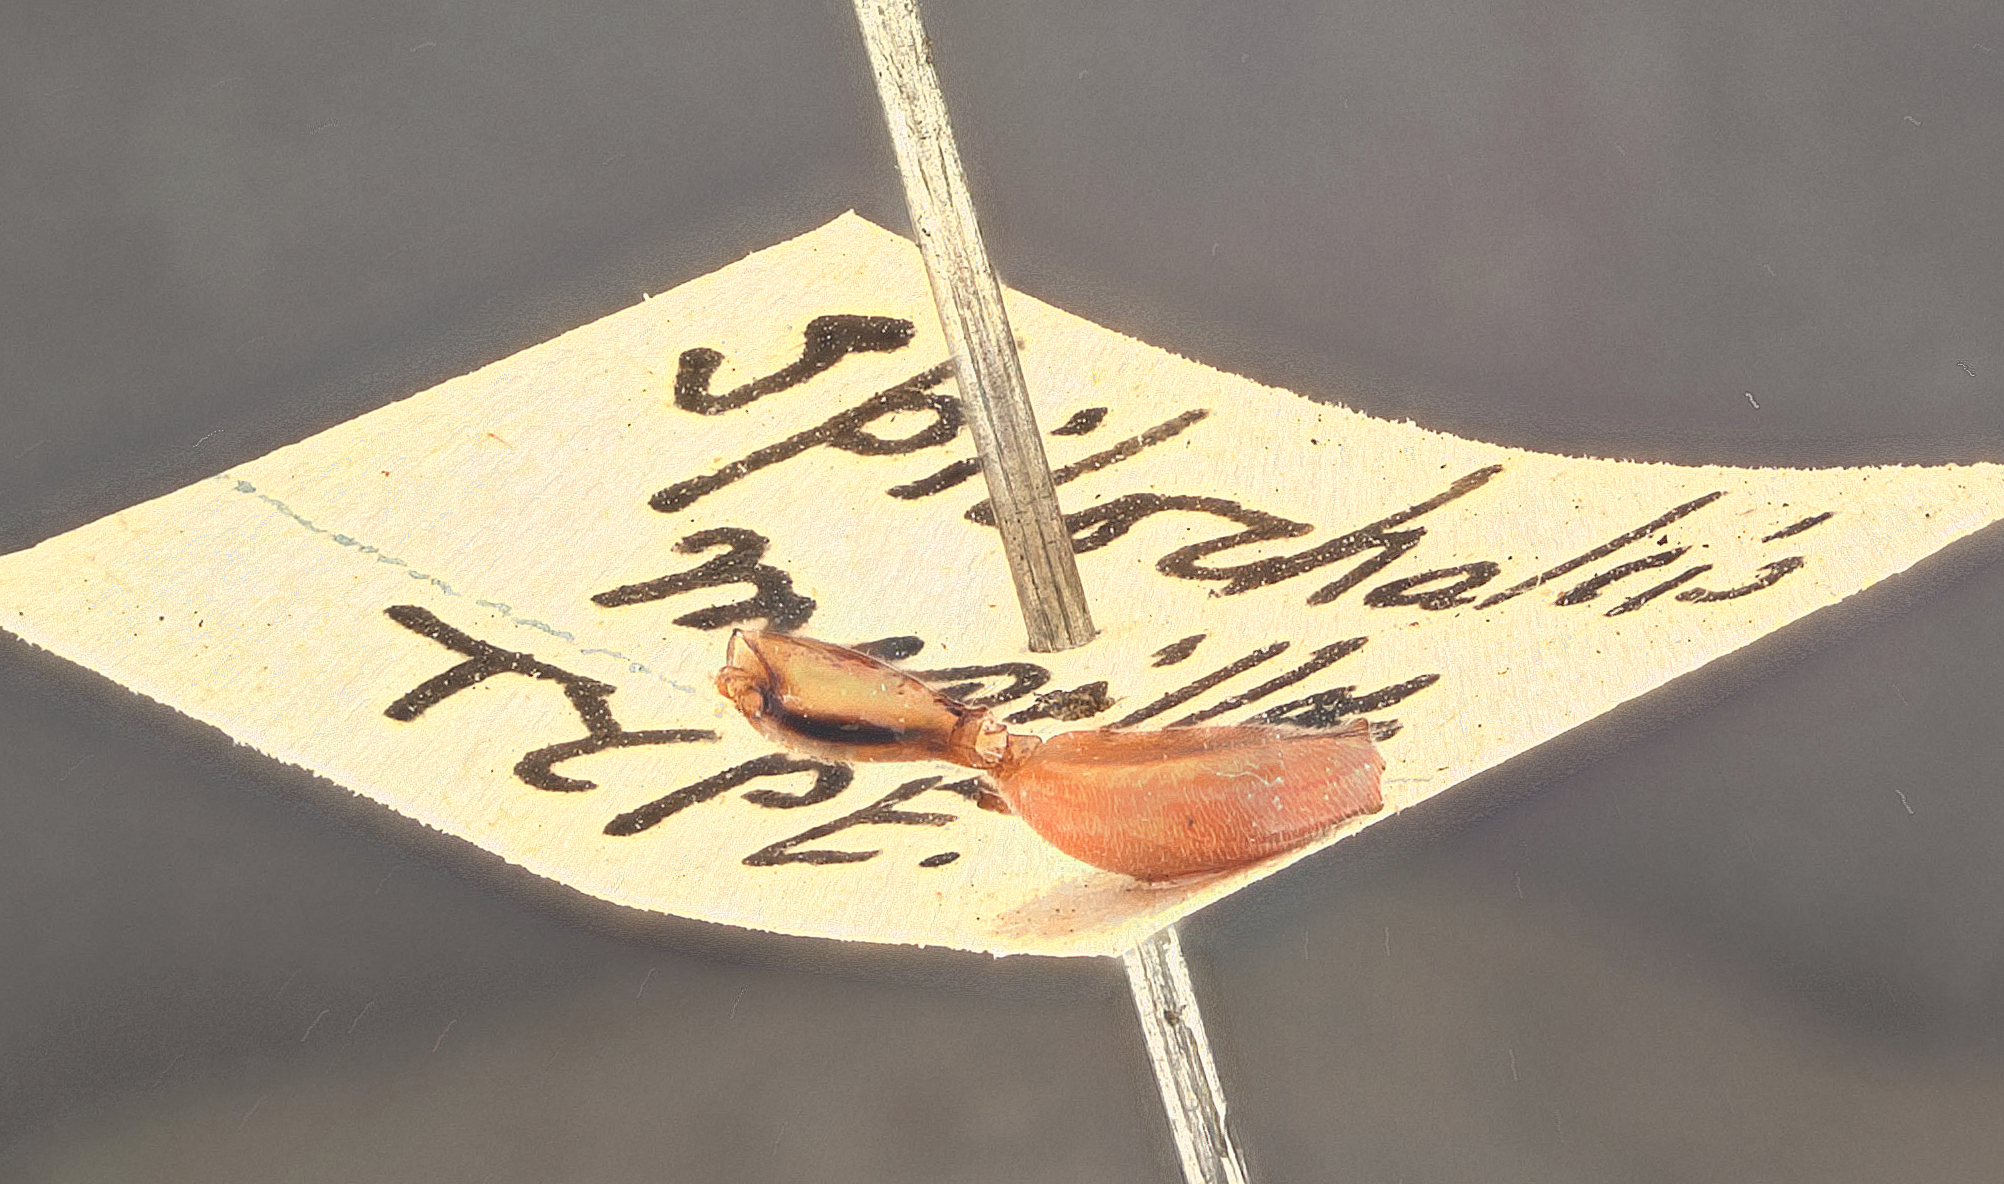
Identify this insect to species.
Spilochalcis mesillae
